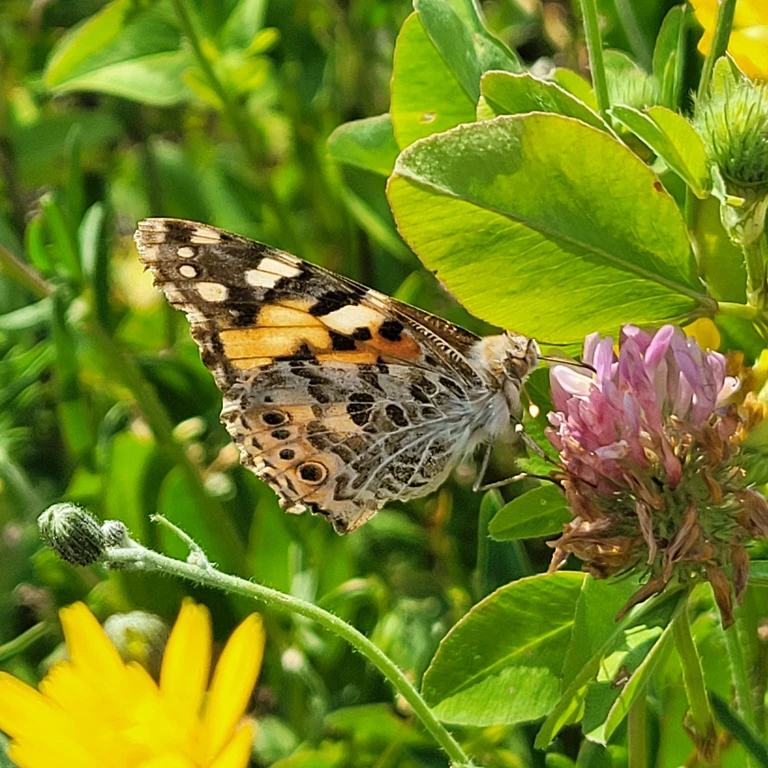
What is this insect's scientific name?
Vanessa cardui
